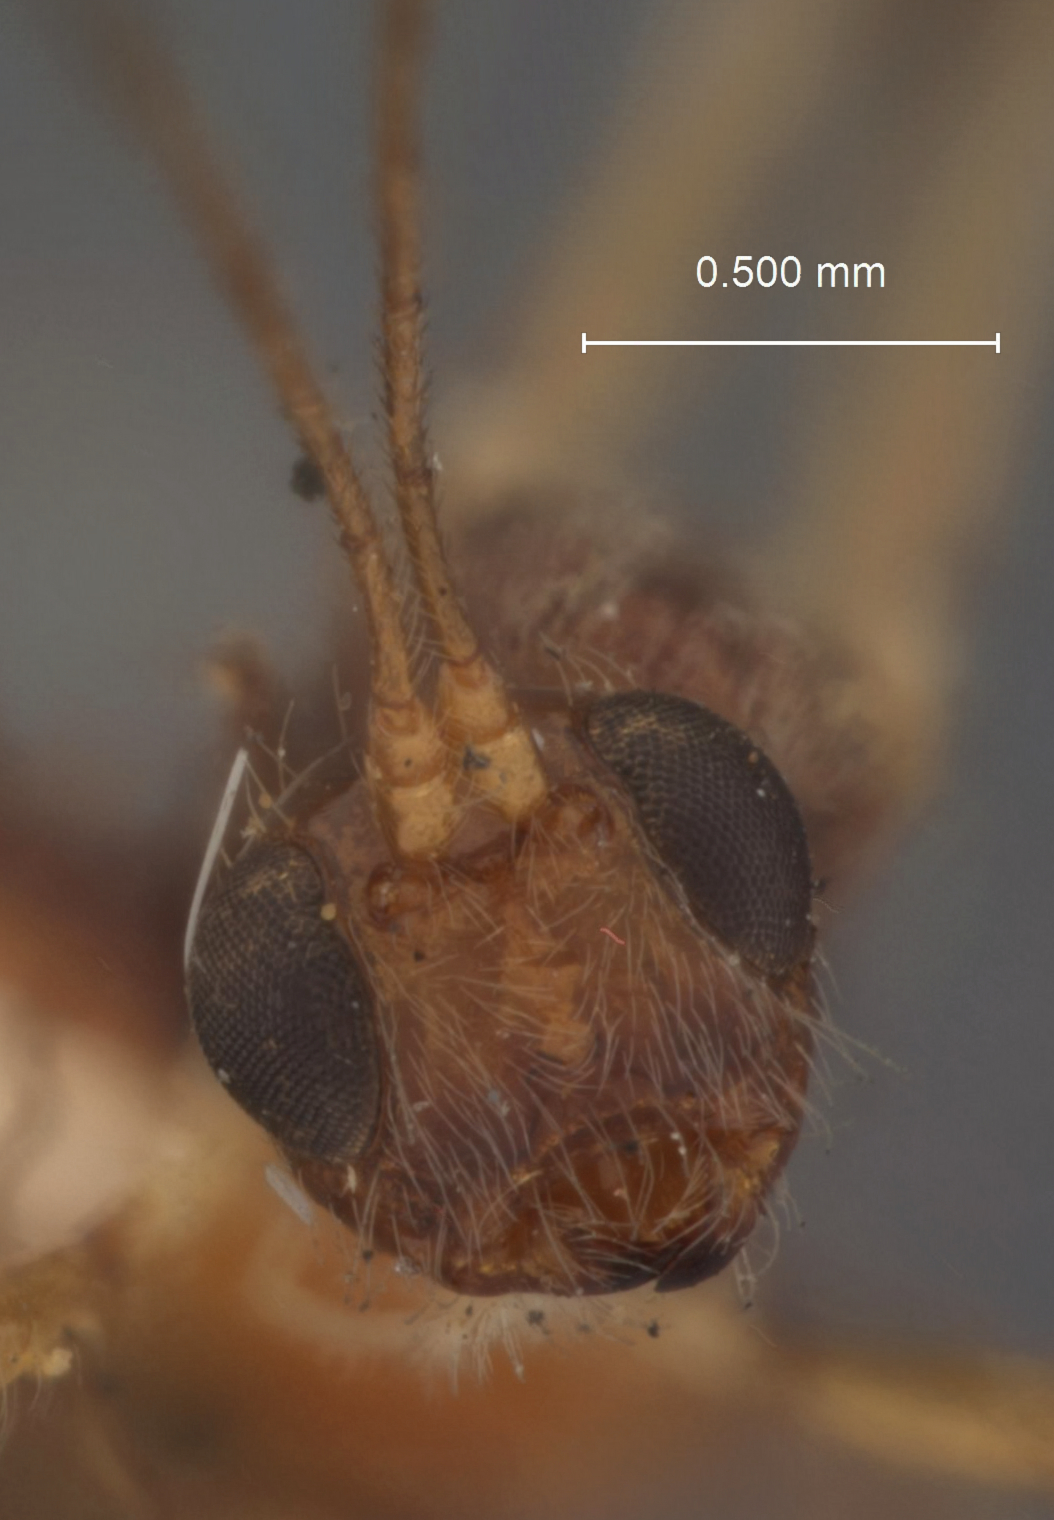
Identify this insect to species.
Spathius nearchus
